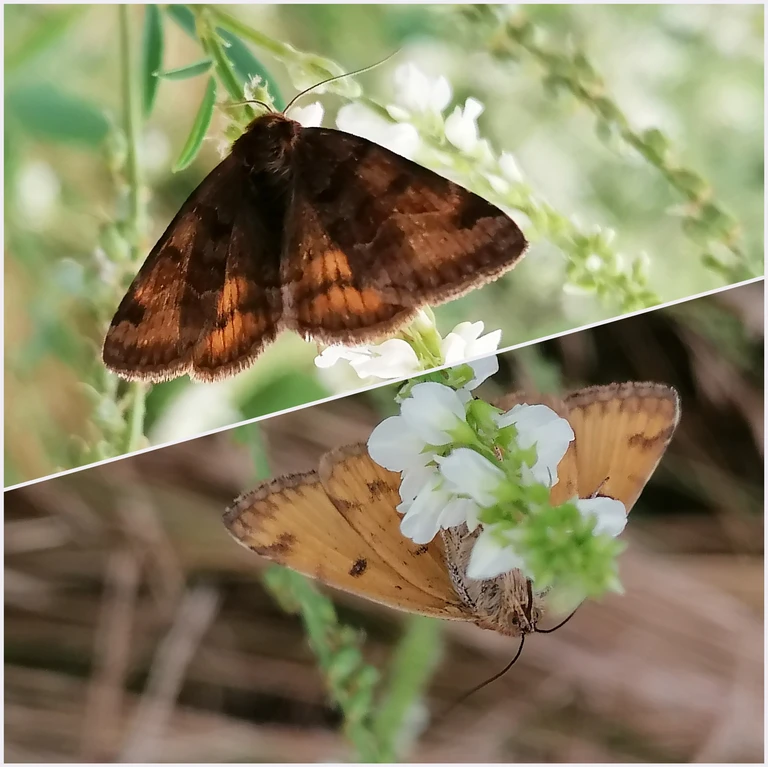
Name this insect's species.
Euclidia glyphica
